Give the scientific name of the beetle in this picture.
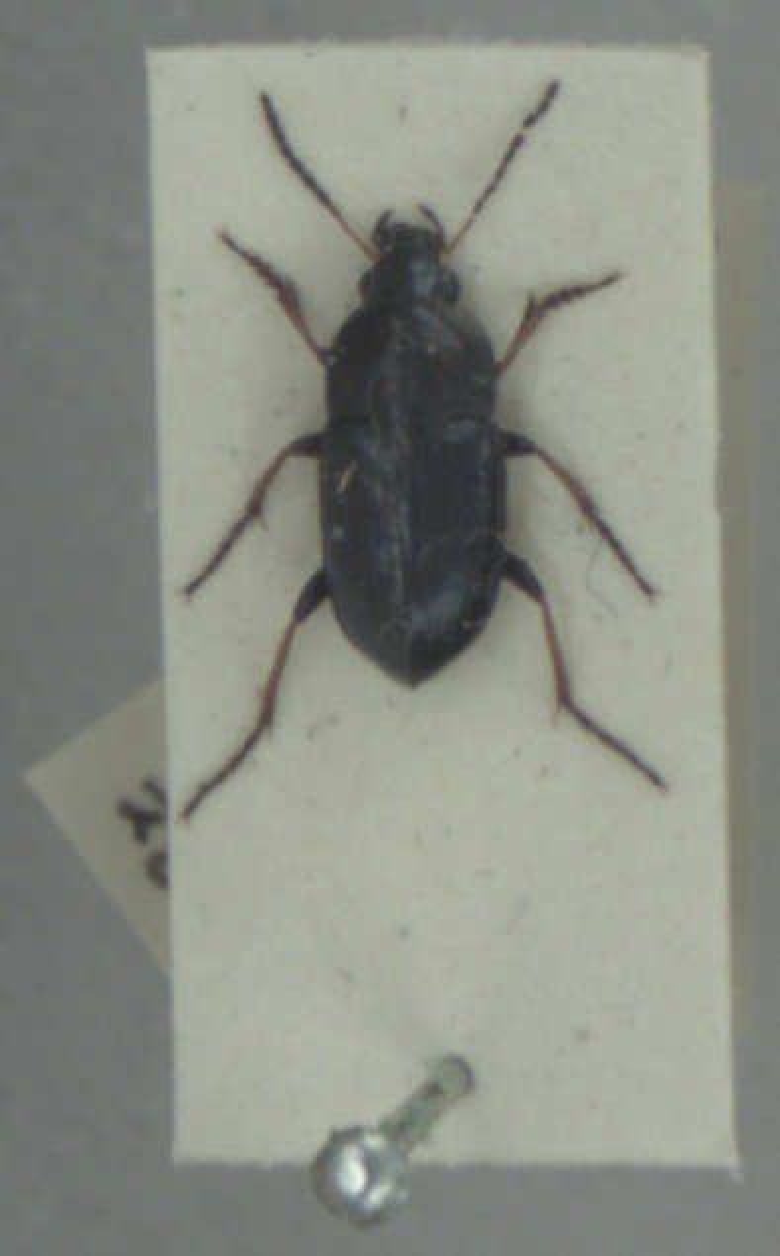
Amara plebeja
